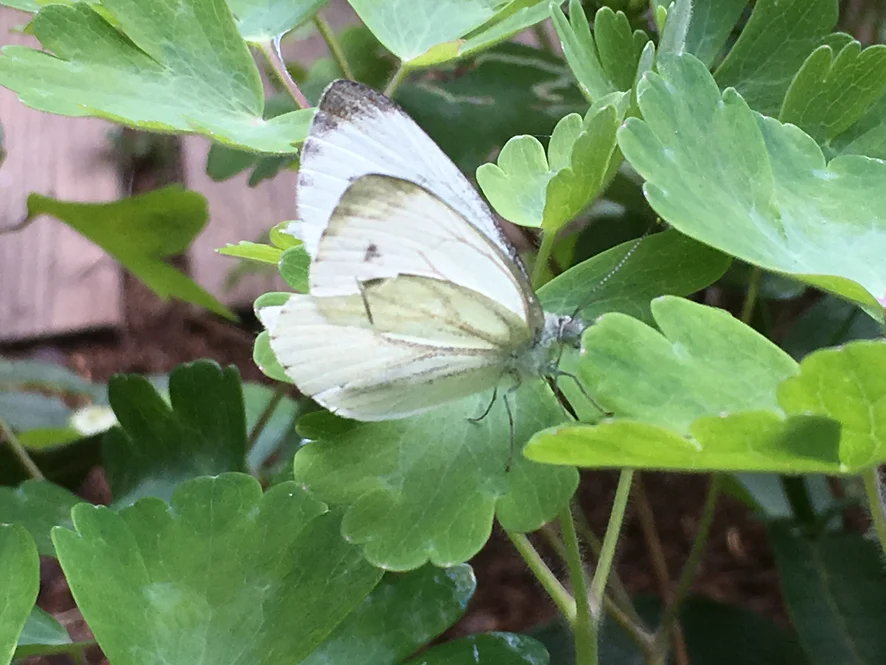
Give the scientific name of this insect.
Pieris napi
